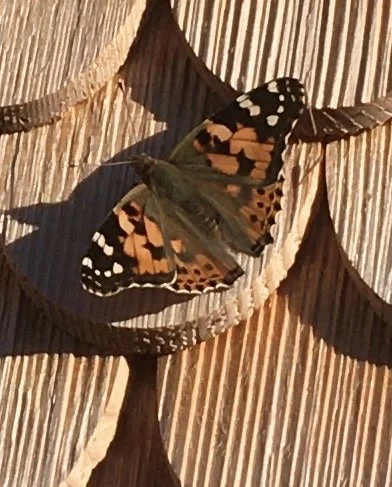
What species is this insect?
Vanessa cardui
